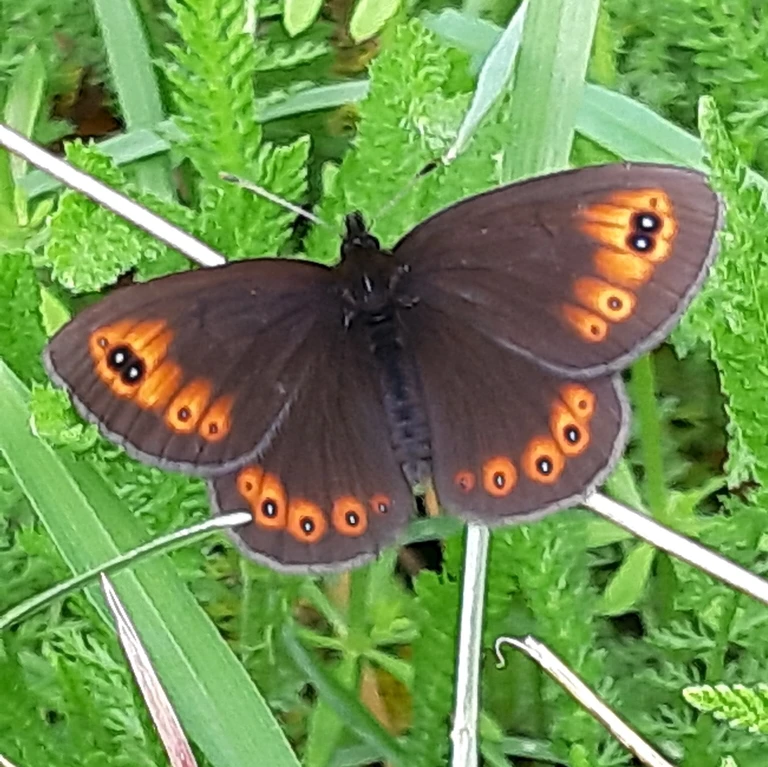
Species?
Erebia medusa
